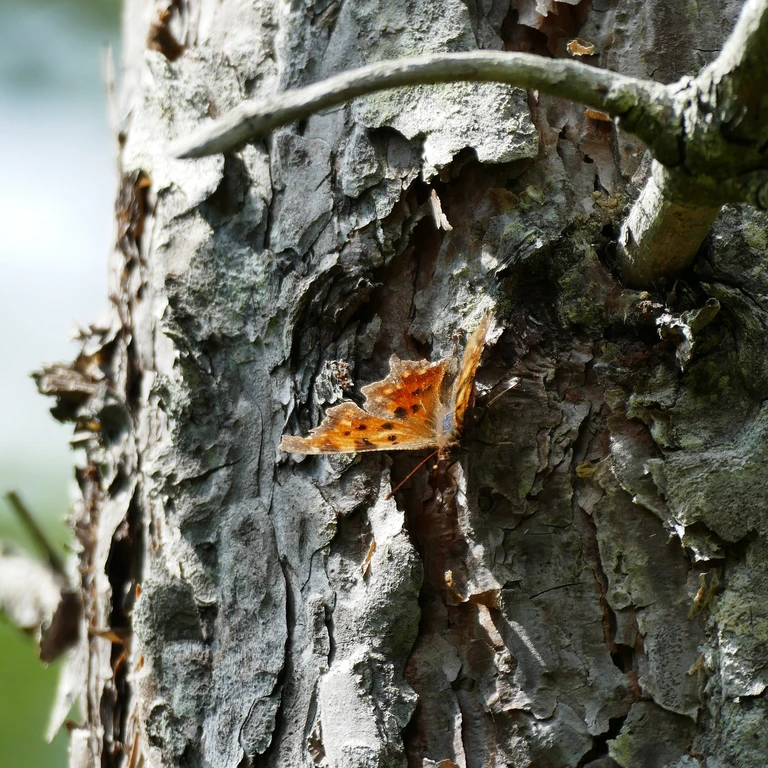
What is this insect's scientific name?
Polygonia c-album
